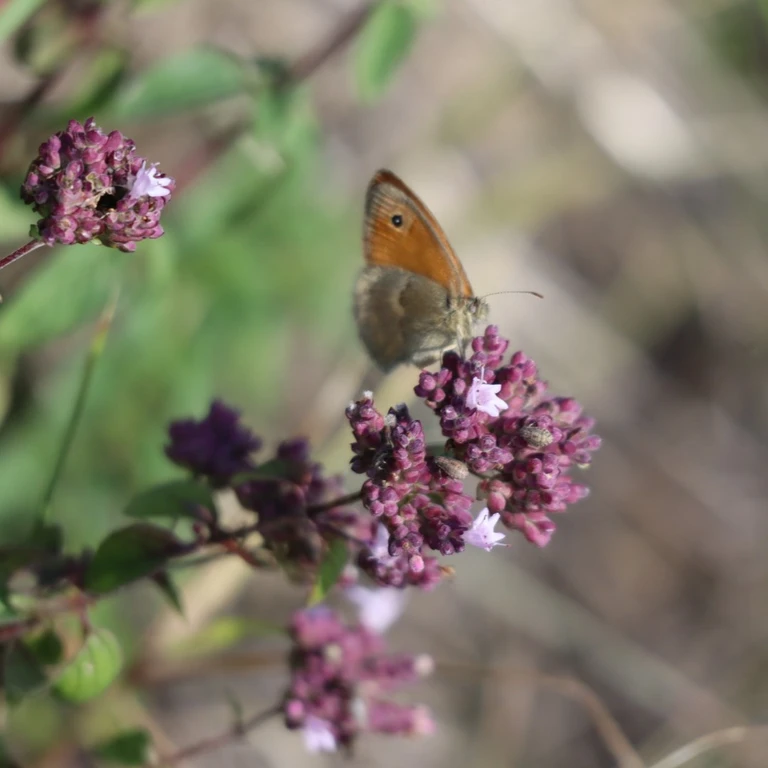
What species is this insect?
Coenonympha pamphilus
